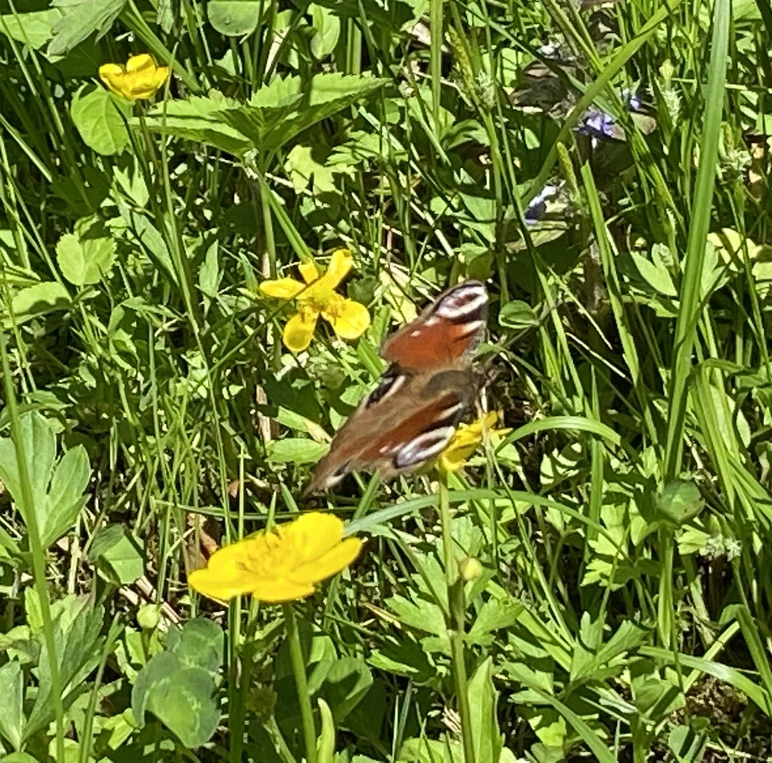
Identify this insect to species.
Aglais io
